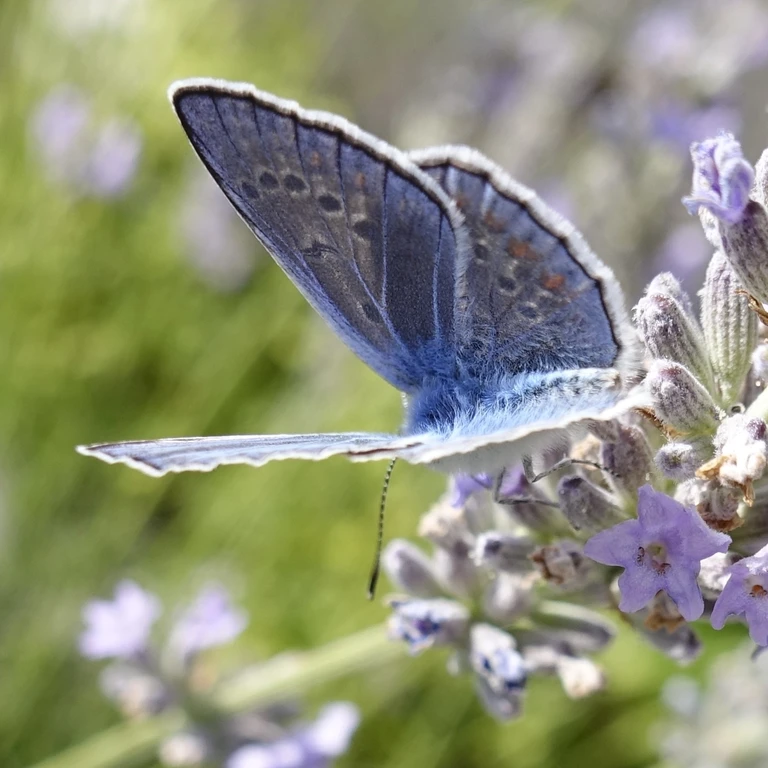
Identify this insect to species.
Polyommatus icarus
